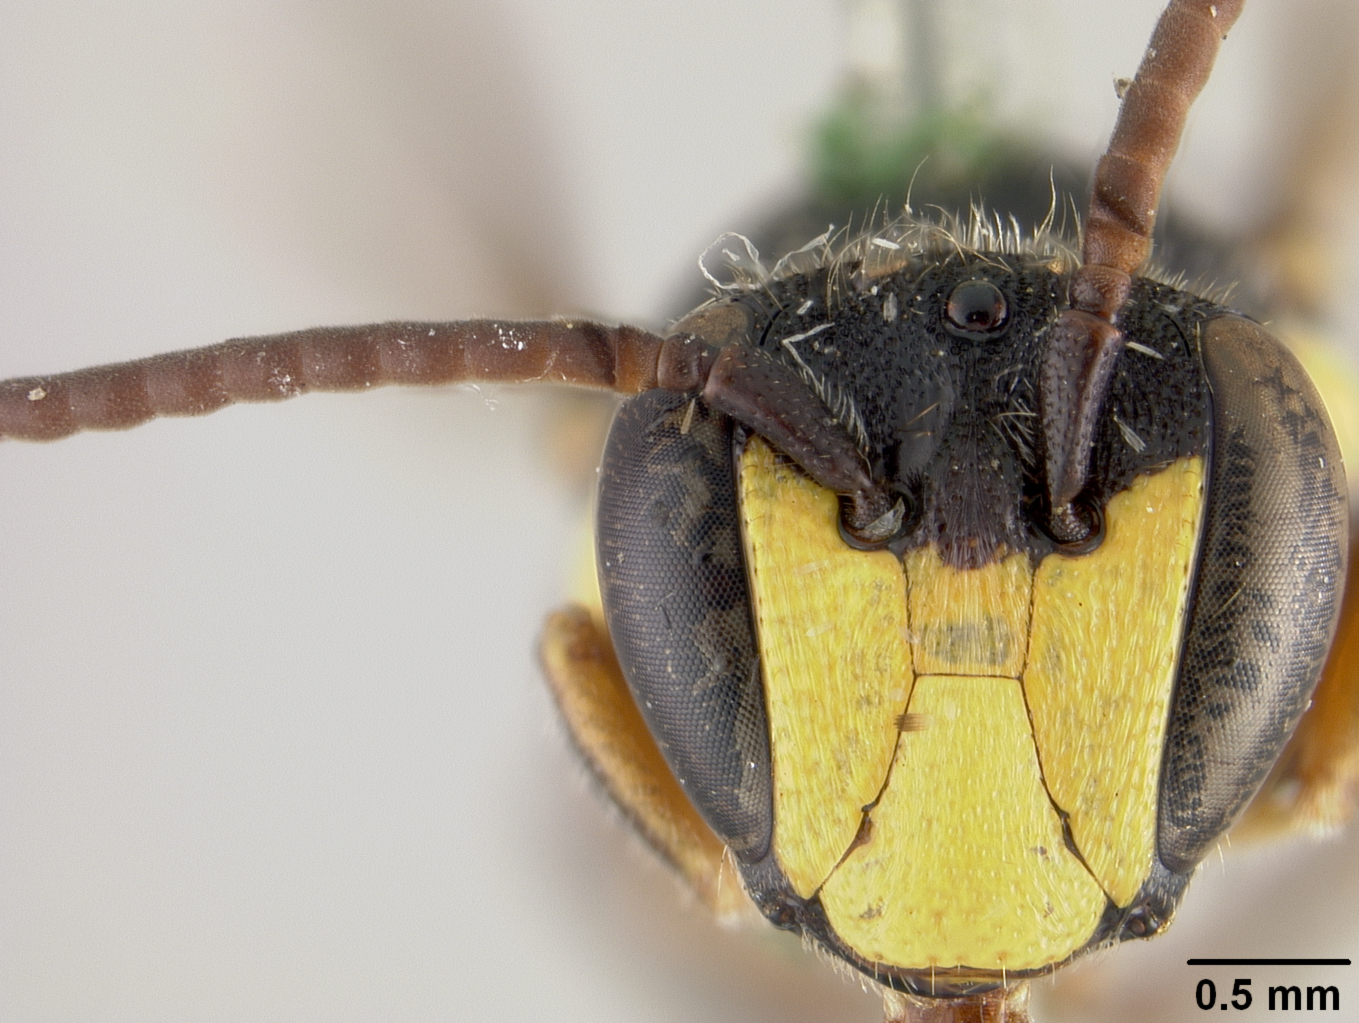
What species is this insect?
Prosopis certa
